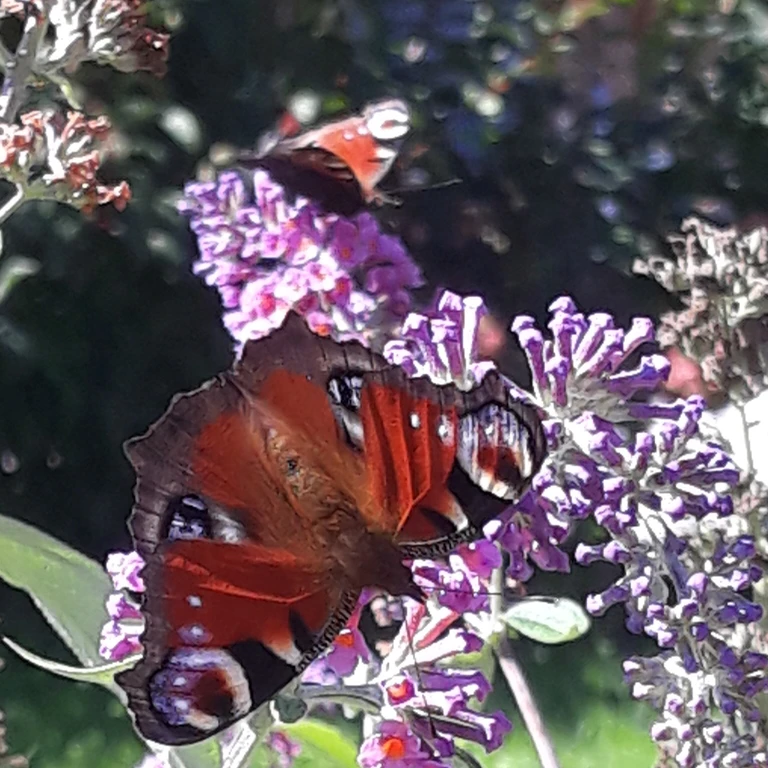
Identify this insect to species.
Aglais io
